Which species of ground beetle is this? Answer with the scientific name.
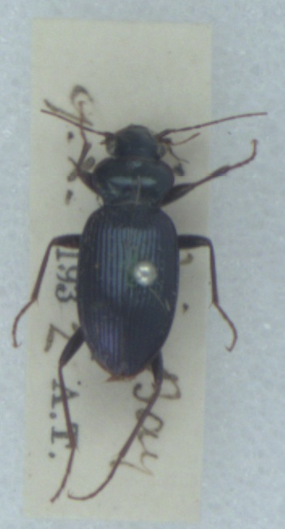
Leistus spinibarbis
